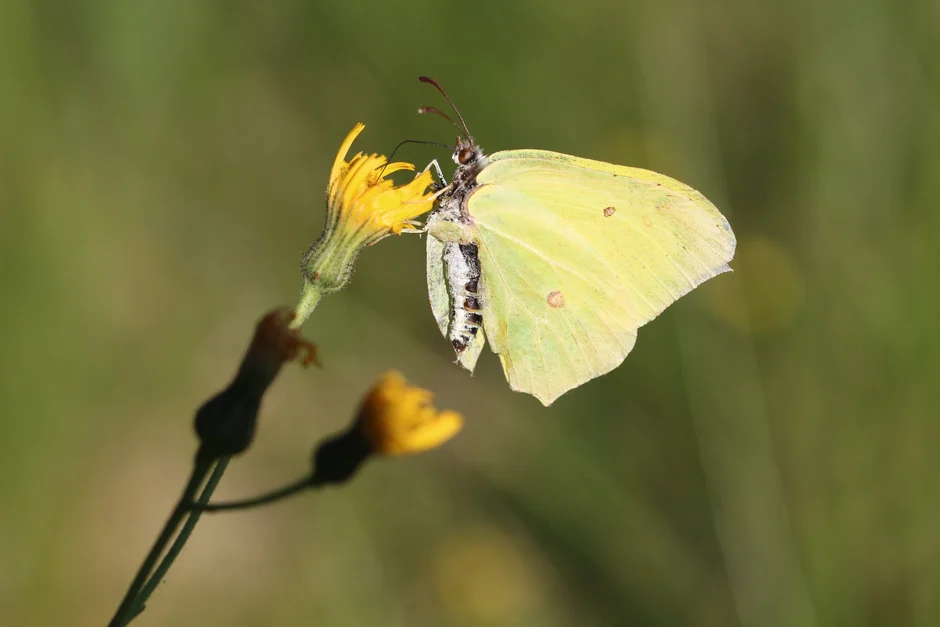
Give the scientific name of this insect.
Gonepteryx rhamni
